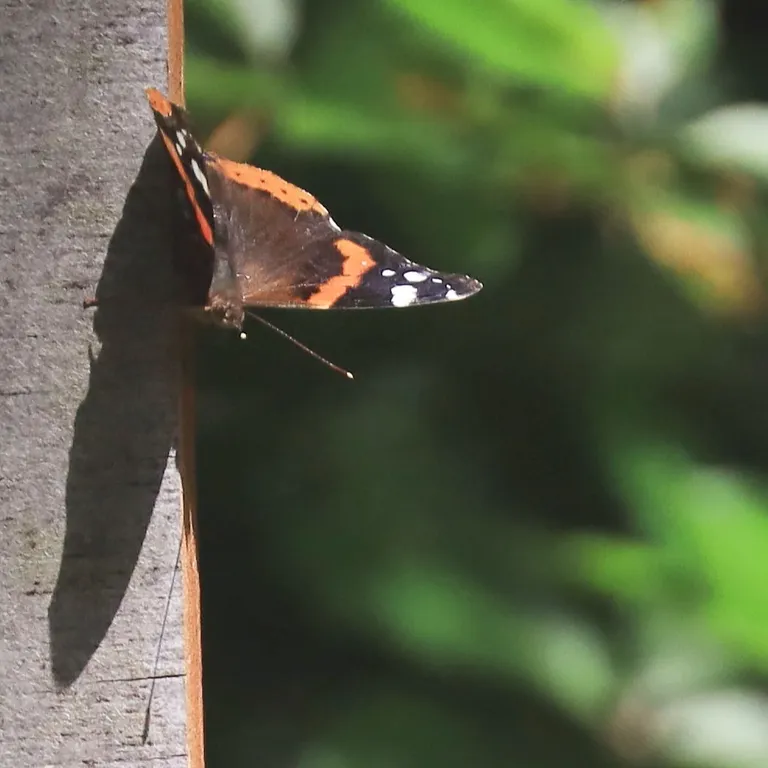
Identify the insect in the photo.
Vanessa atalanta
